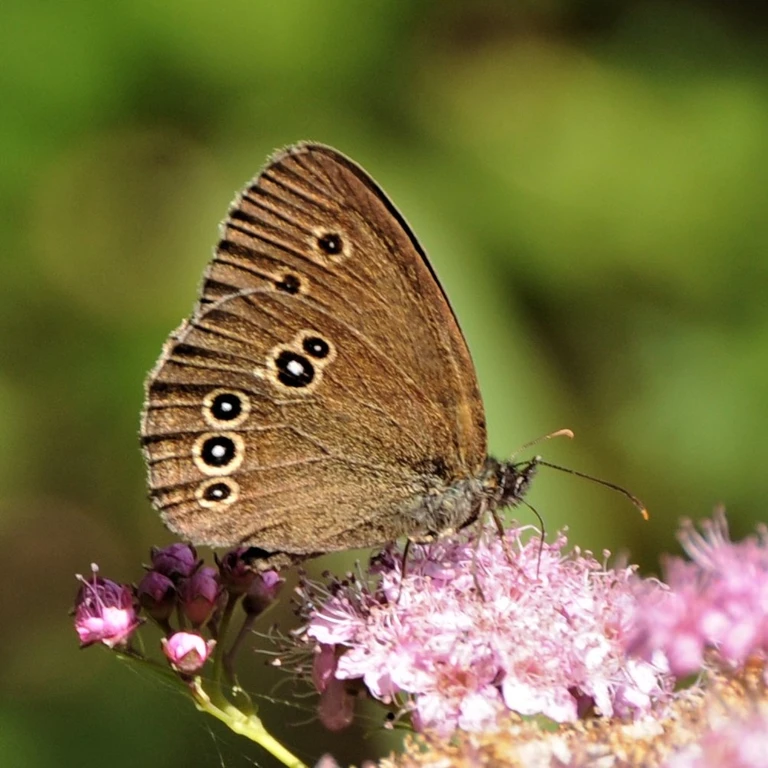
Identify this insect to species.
Aphantopus hyperantus
